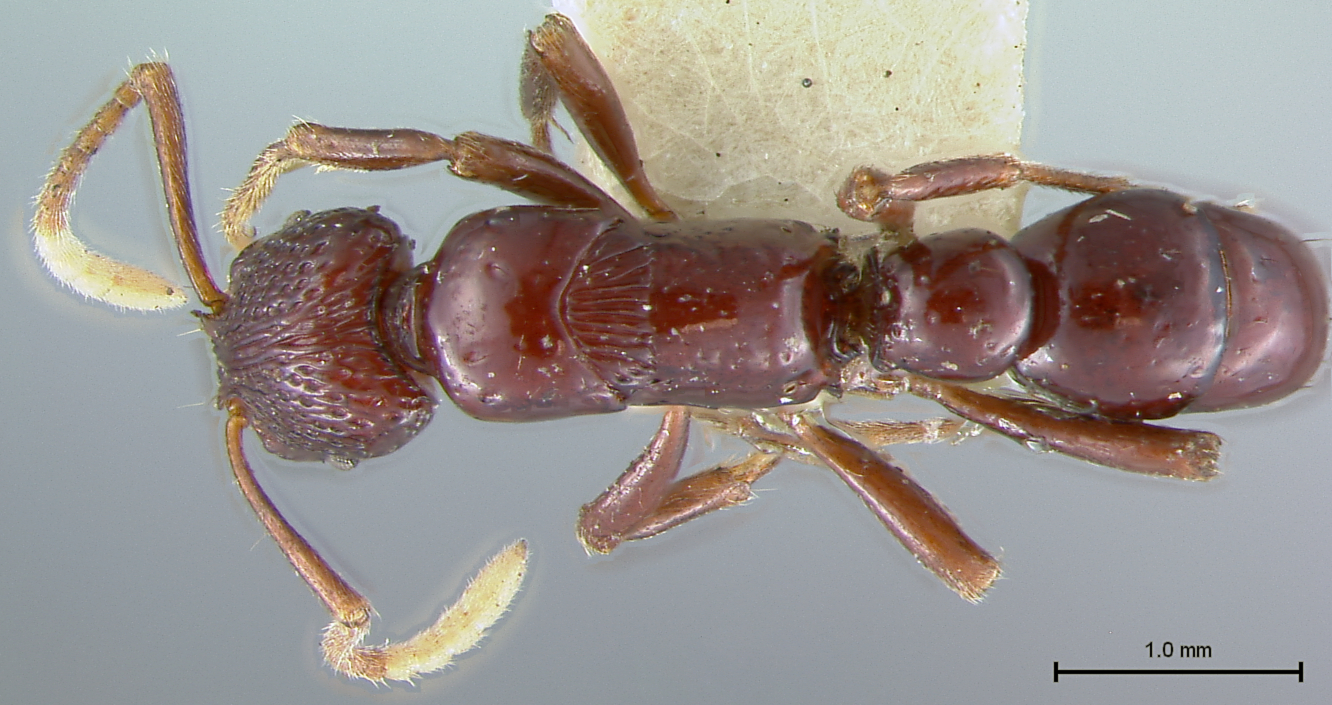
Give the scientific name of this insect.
Wheeleripone albiclava
